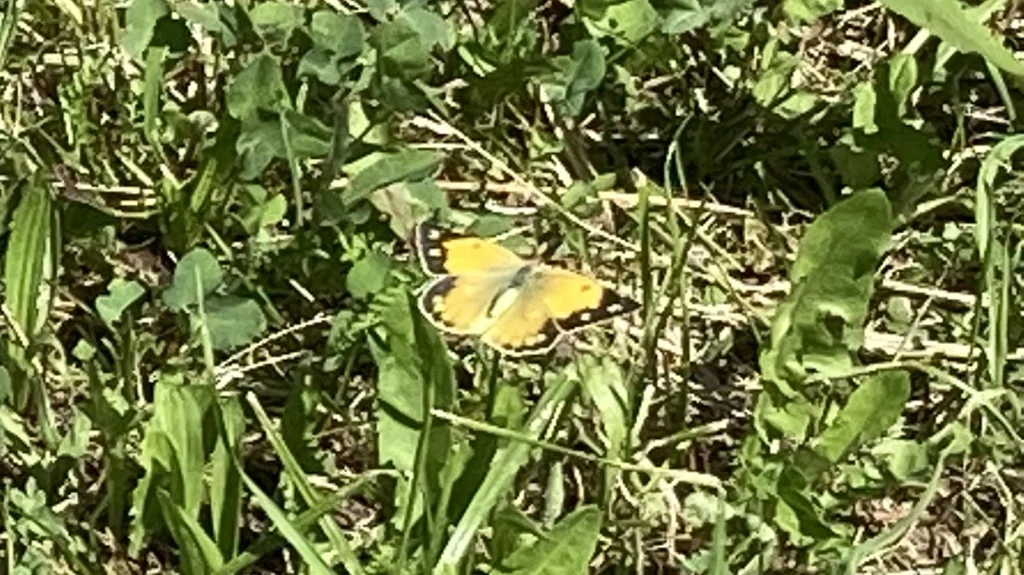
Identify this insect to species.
Colias croceus
